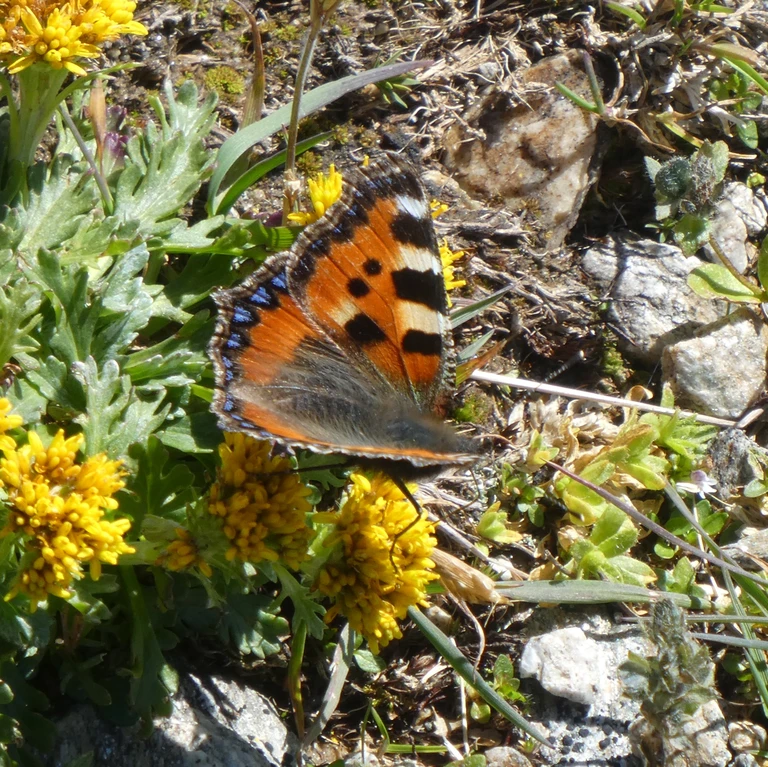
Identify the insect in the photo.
Aglais urticae
